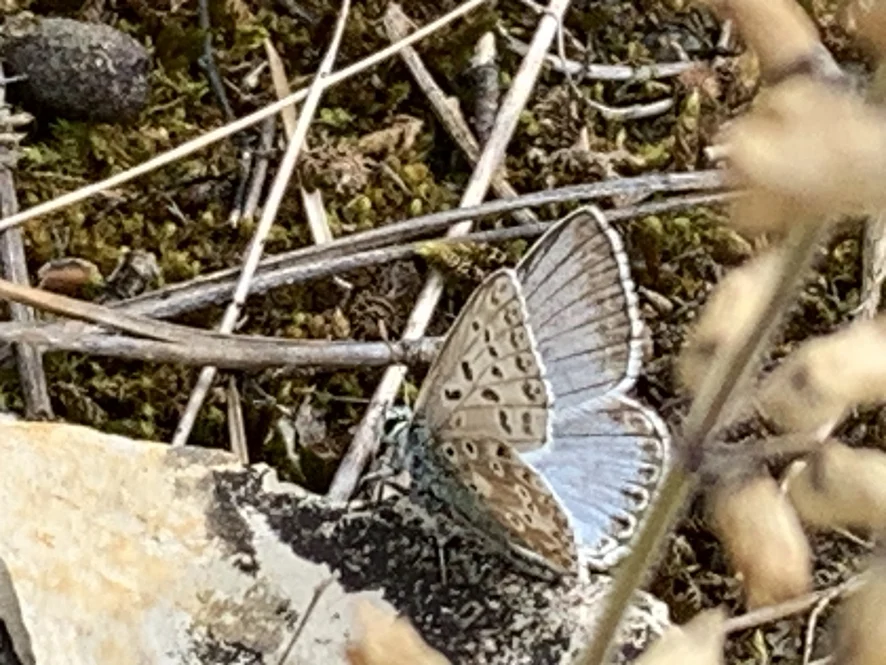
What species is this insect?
Lysandra coridon
